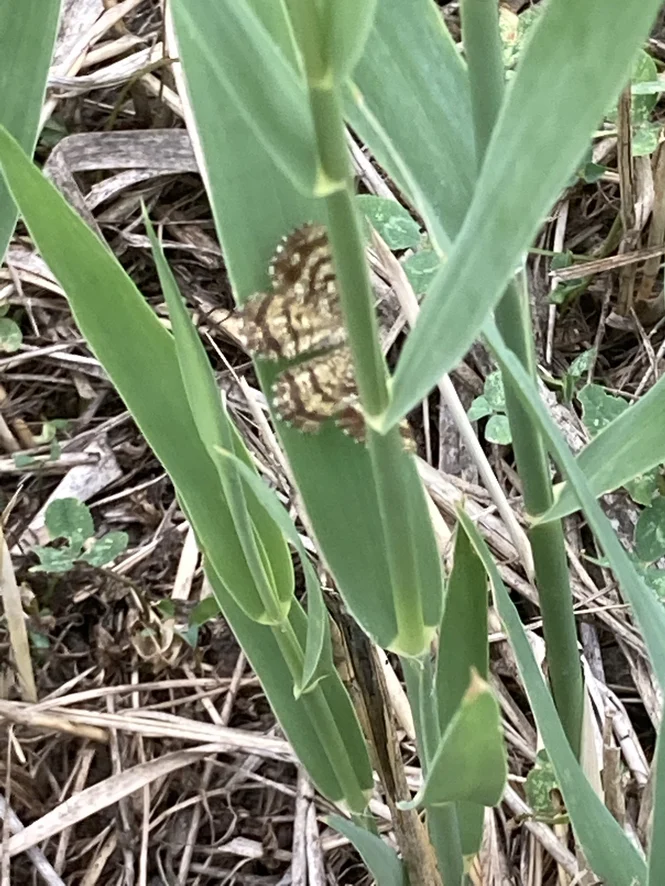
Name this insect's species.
Ematurga atomaria
